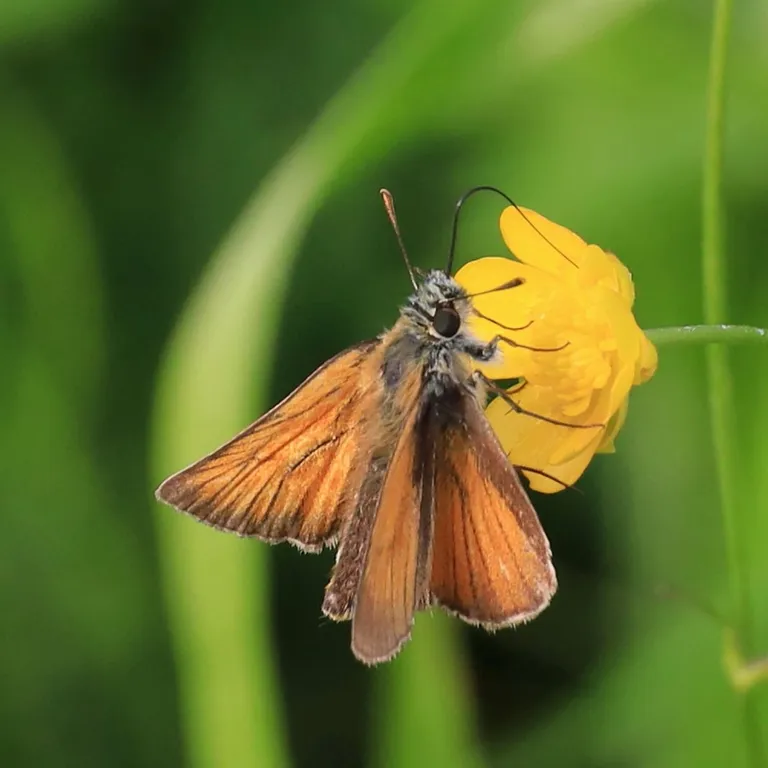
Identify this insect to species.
Thymelicus sylvestris
